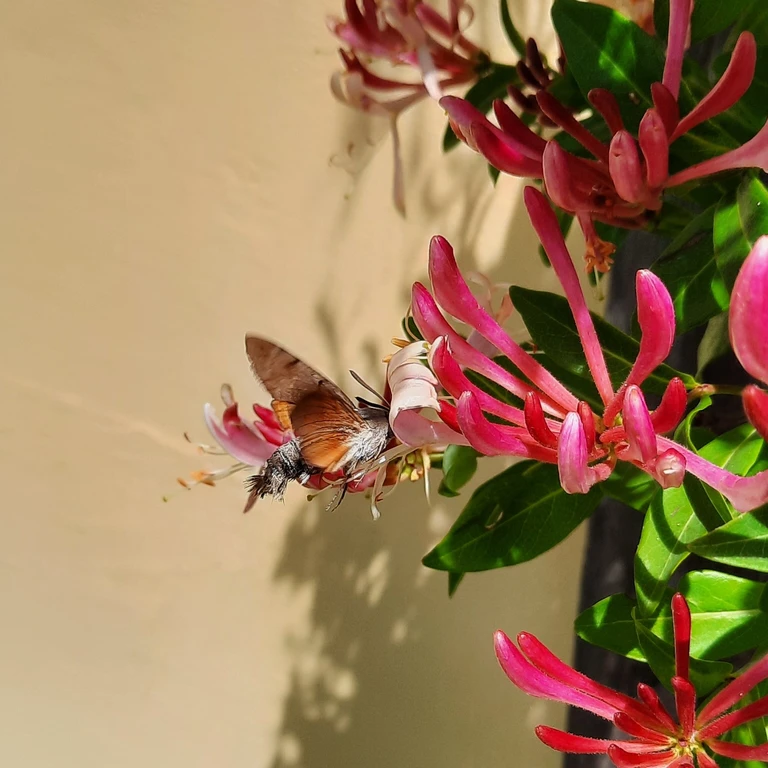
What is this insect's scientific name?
Macroglossum stellatarum
